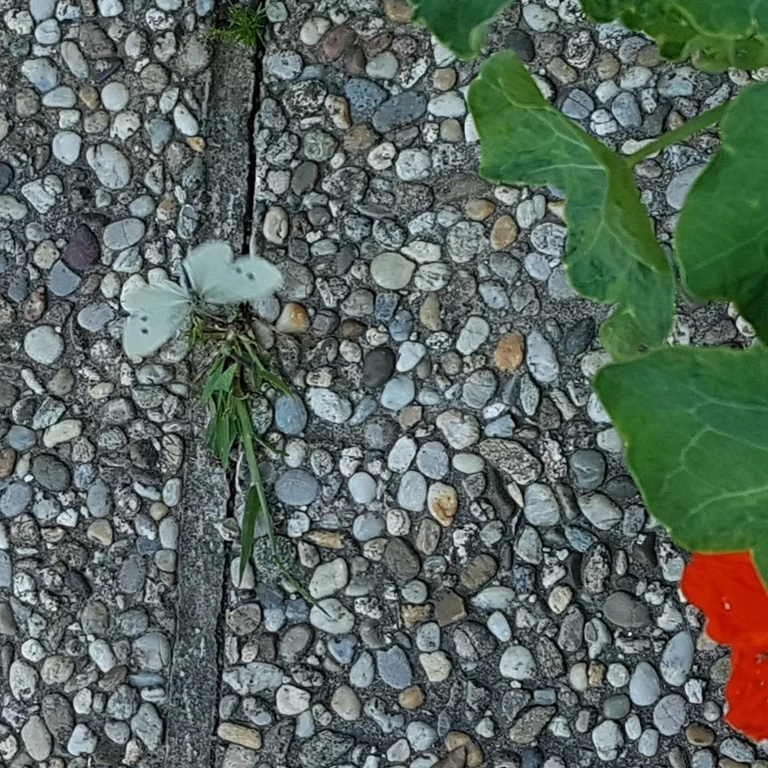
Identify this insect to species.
Pieris rapae
